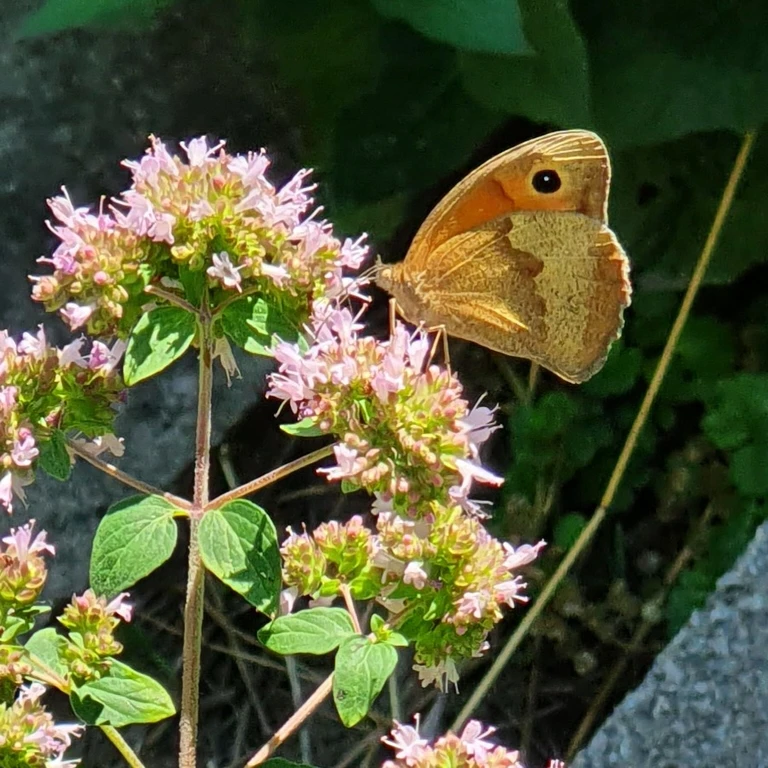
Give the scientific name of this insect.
Maniola jurtina
